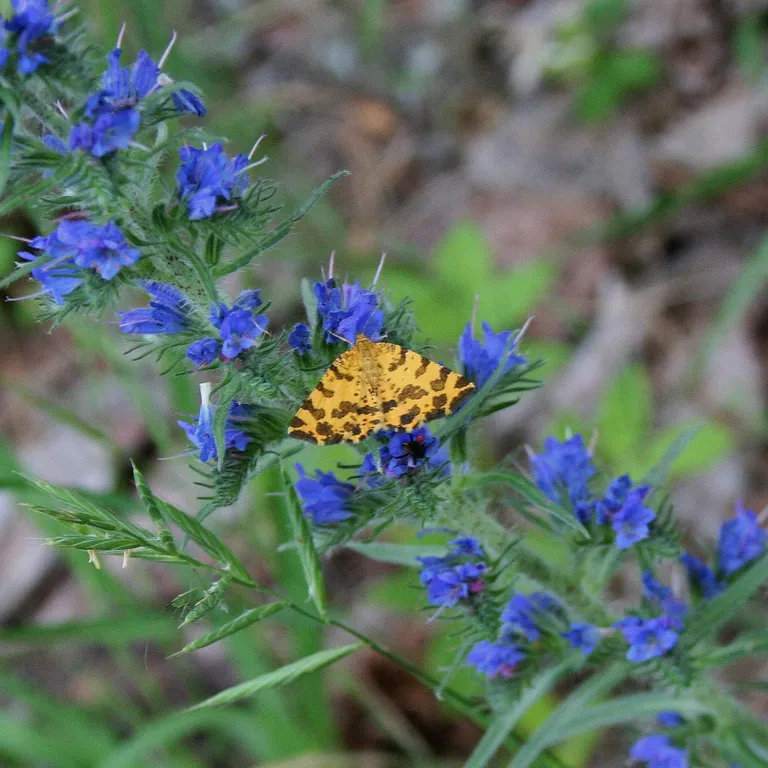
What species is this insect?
Pseudopanthera macularia
